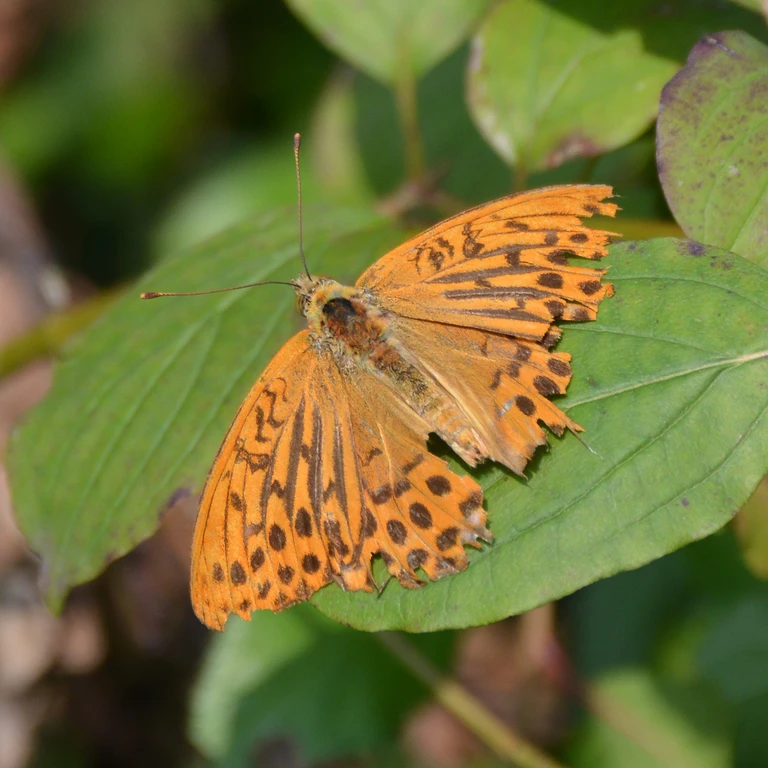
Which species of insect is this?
Argynnis paphia
